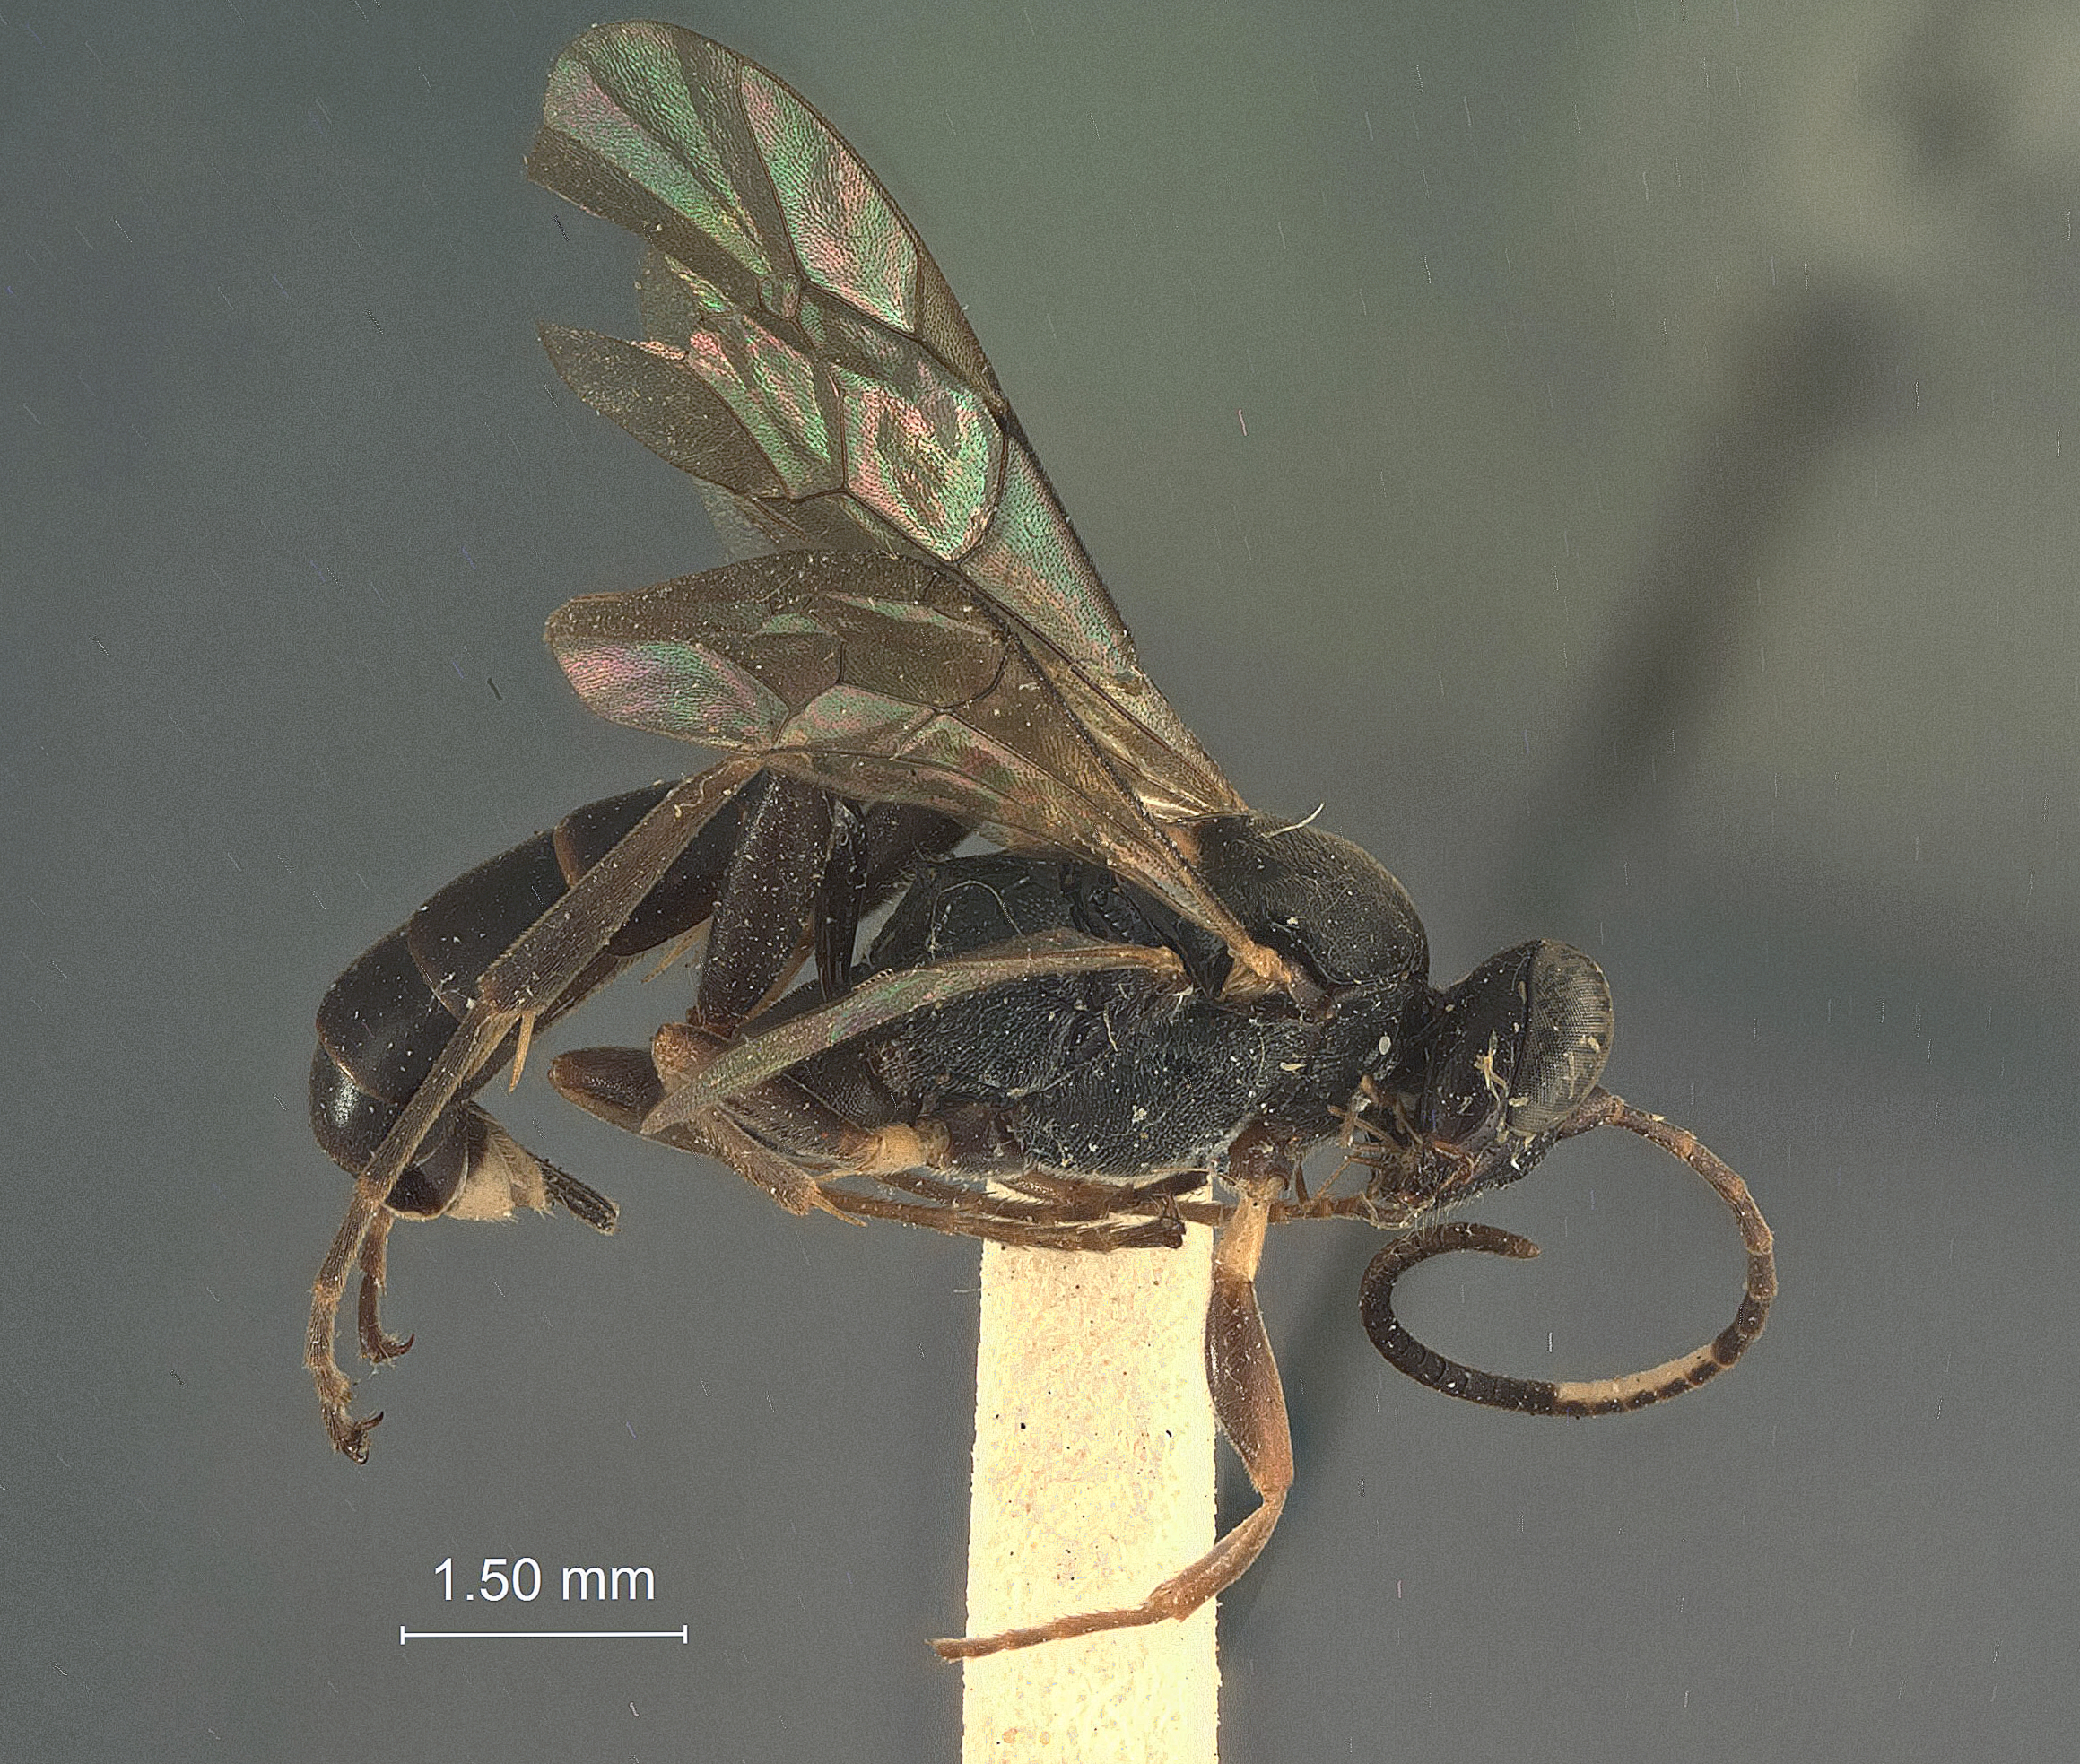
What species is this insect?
Exephanes koebelei
